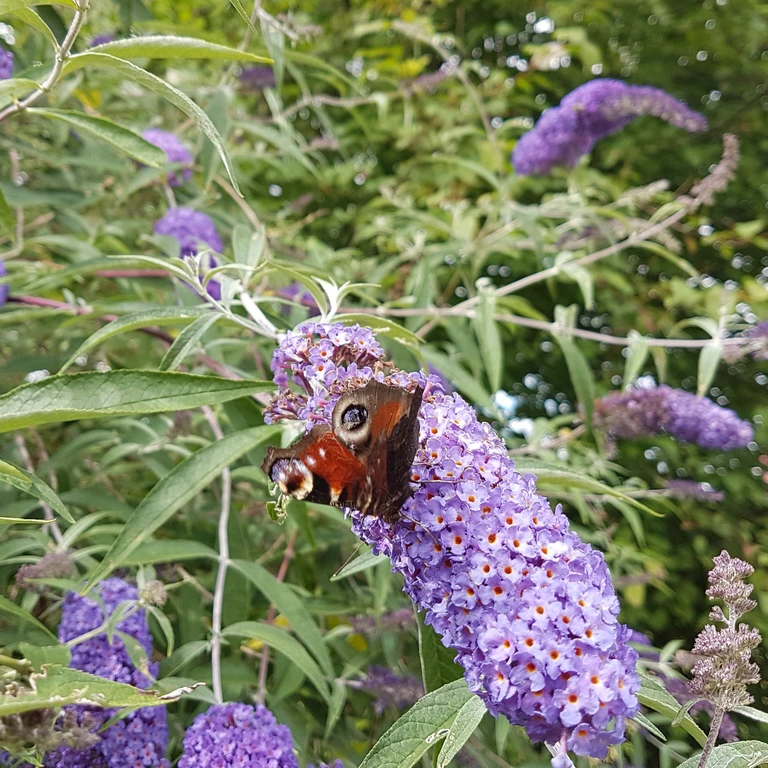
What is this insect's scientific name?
Aglais io
